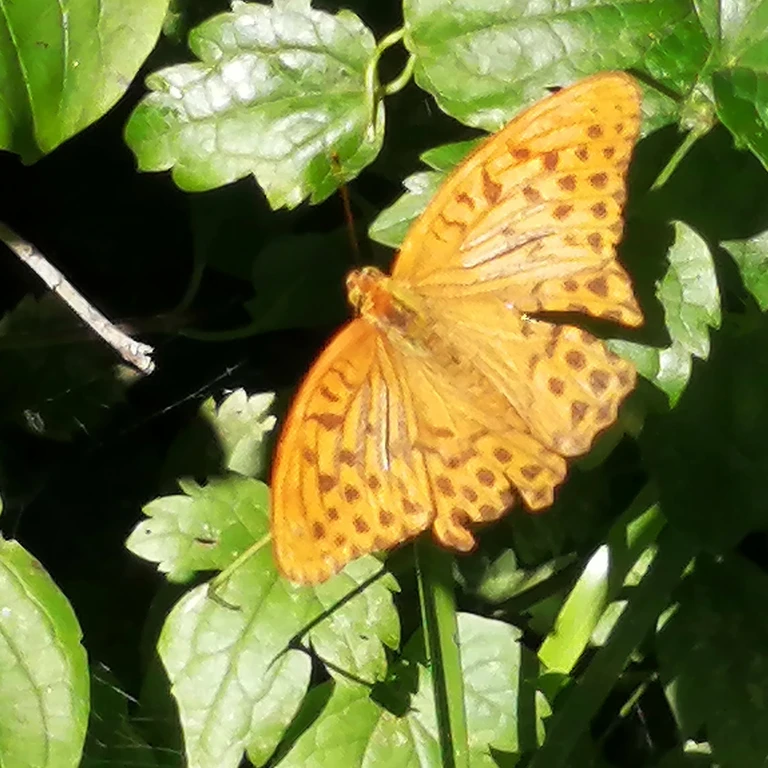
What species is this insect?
Argynnis paphia
